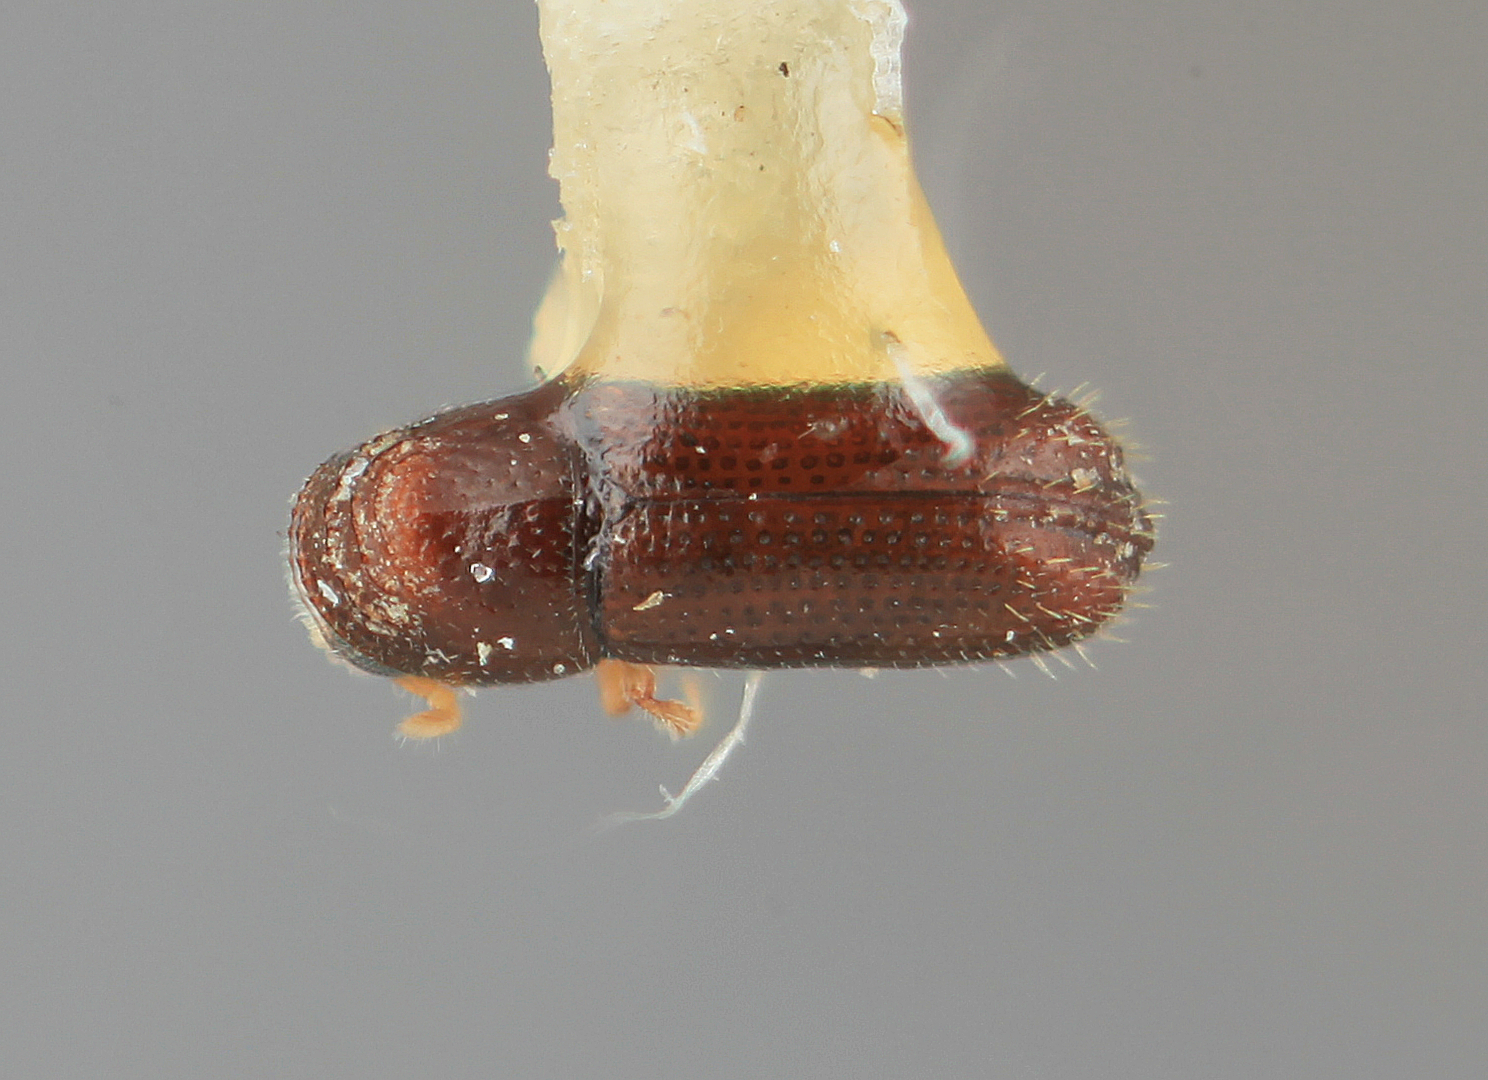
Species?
Pityophthorus pusillus
